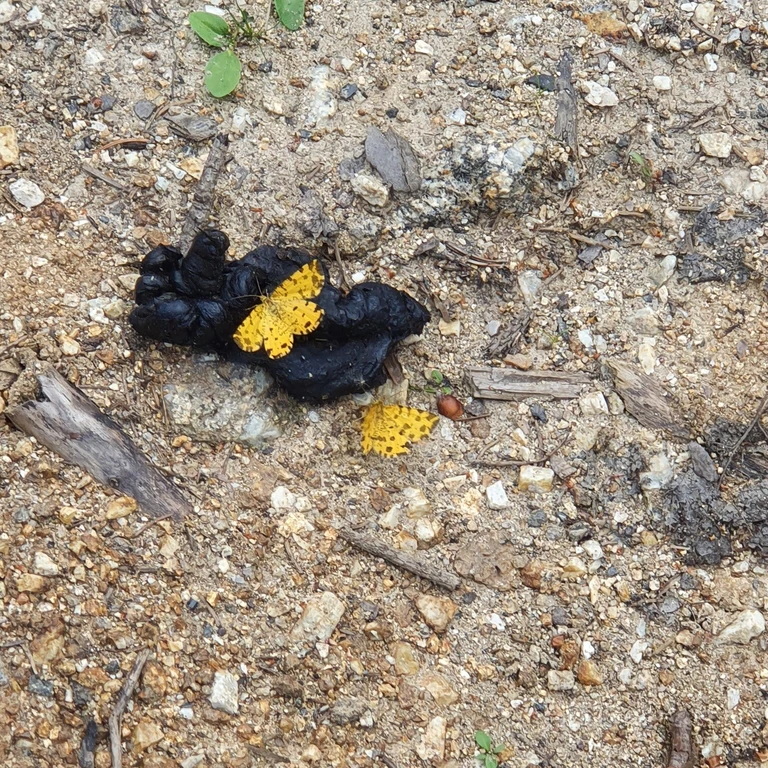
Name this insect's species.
Pseudopanthera macularia
